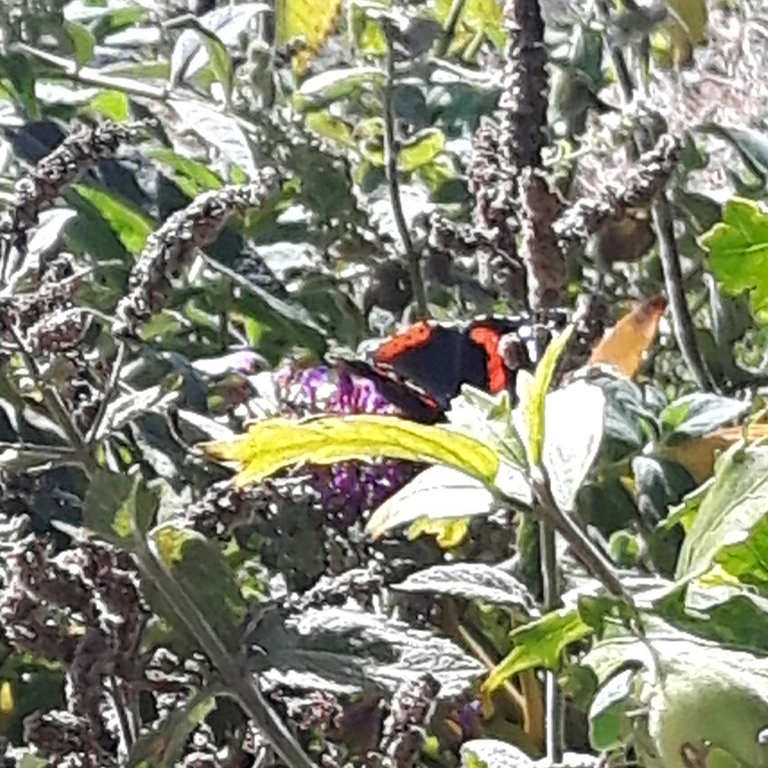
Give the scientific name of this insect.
Vanessa atalanta
